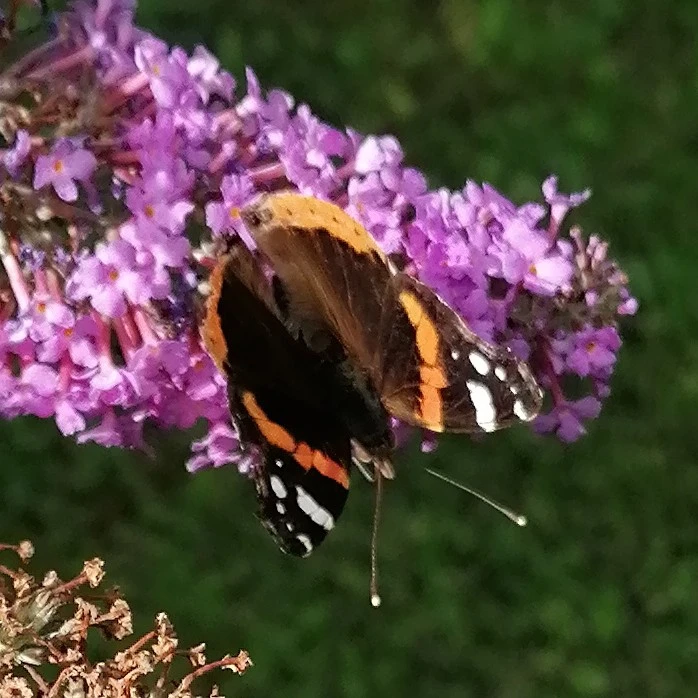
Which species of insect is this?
Vanessa atalanta
